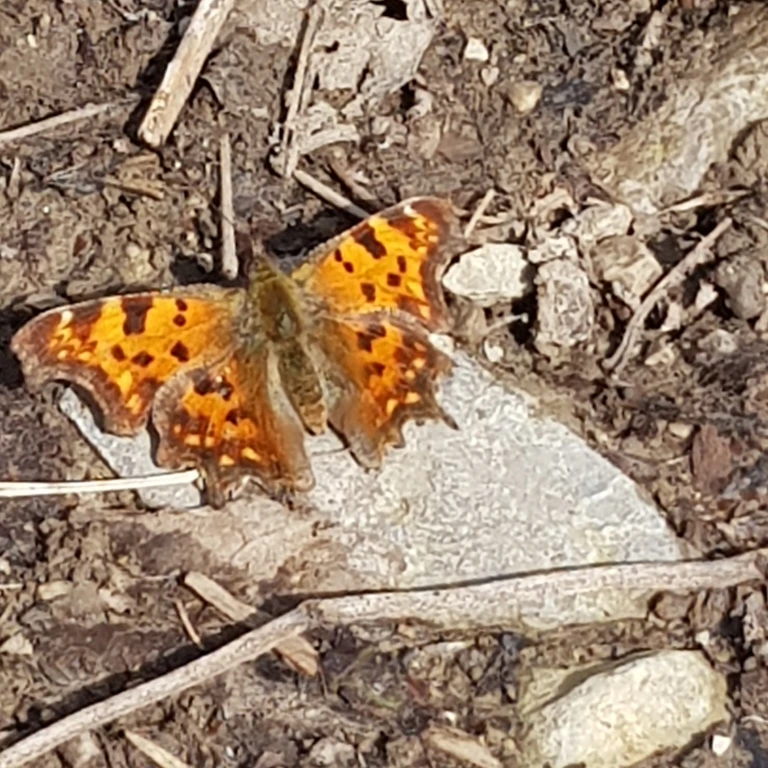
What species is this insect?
Polygonia c-album
